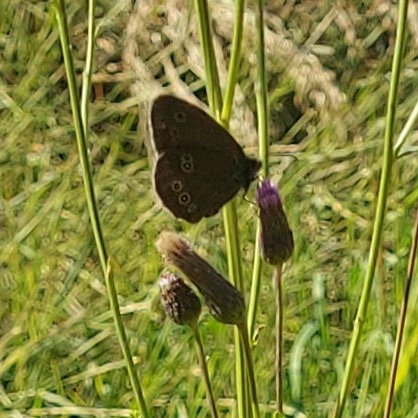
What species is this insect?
Aphantopus hyperantus
